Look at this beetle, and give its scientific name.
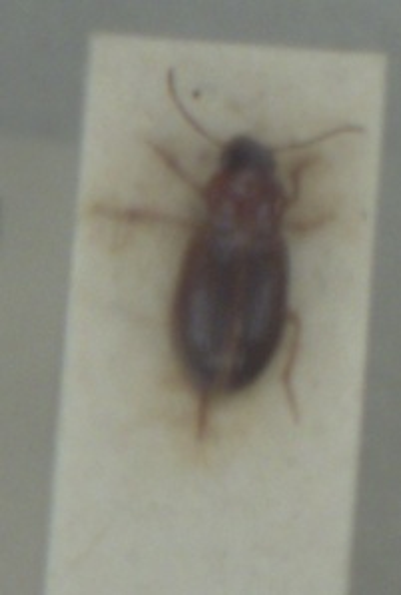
Bradycellus caucasicus
